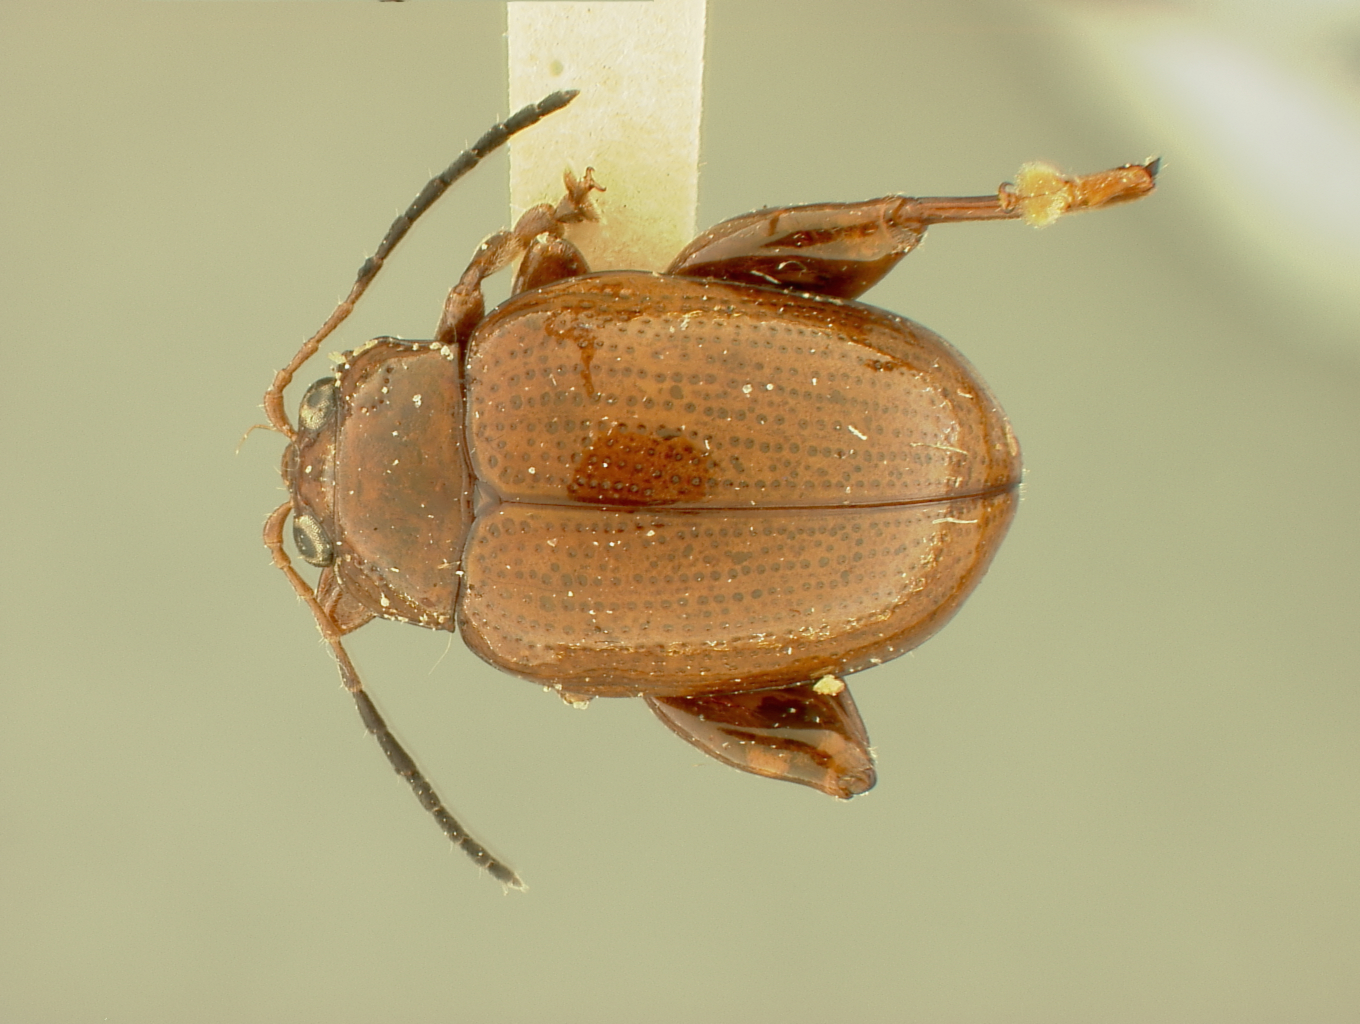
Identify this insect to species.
Parophrida violaceicornis
